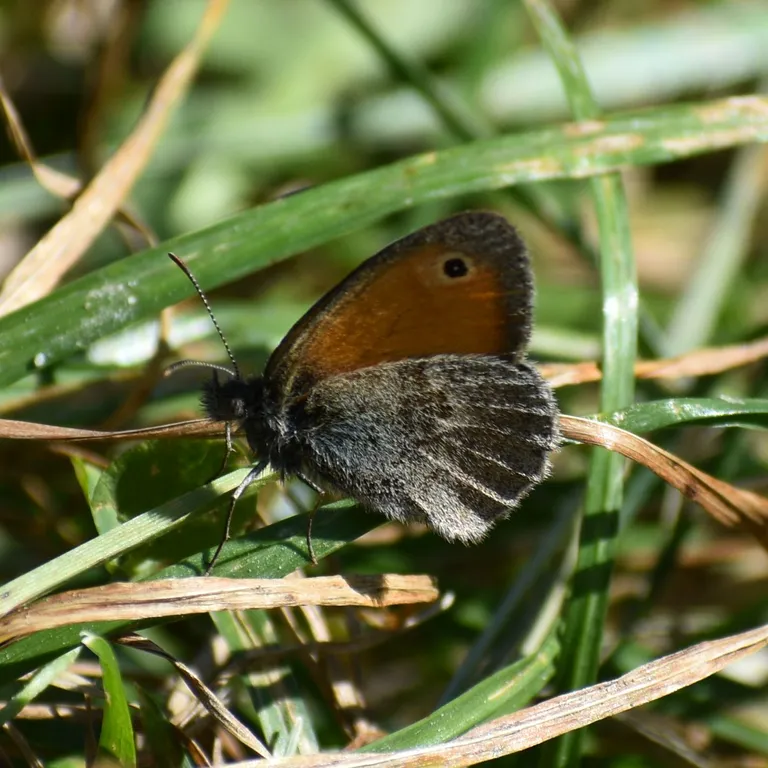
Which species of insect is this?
Coenonympha pamphilus
